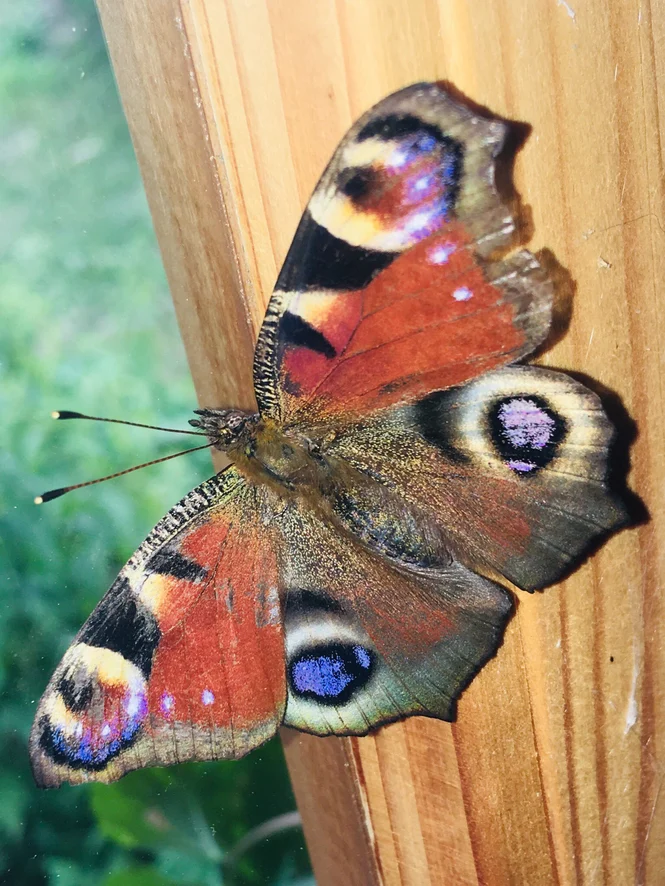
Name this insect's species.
Aglais io
